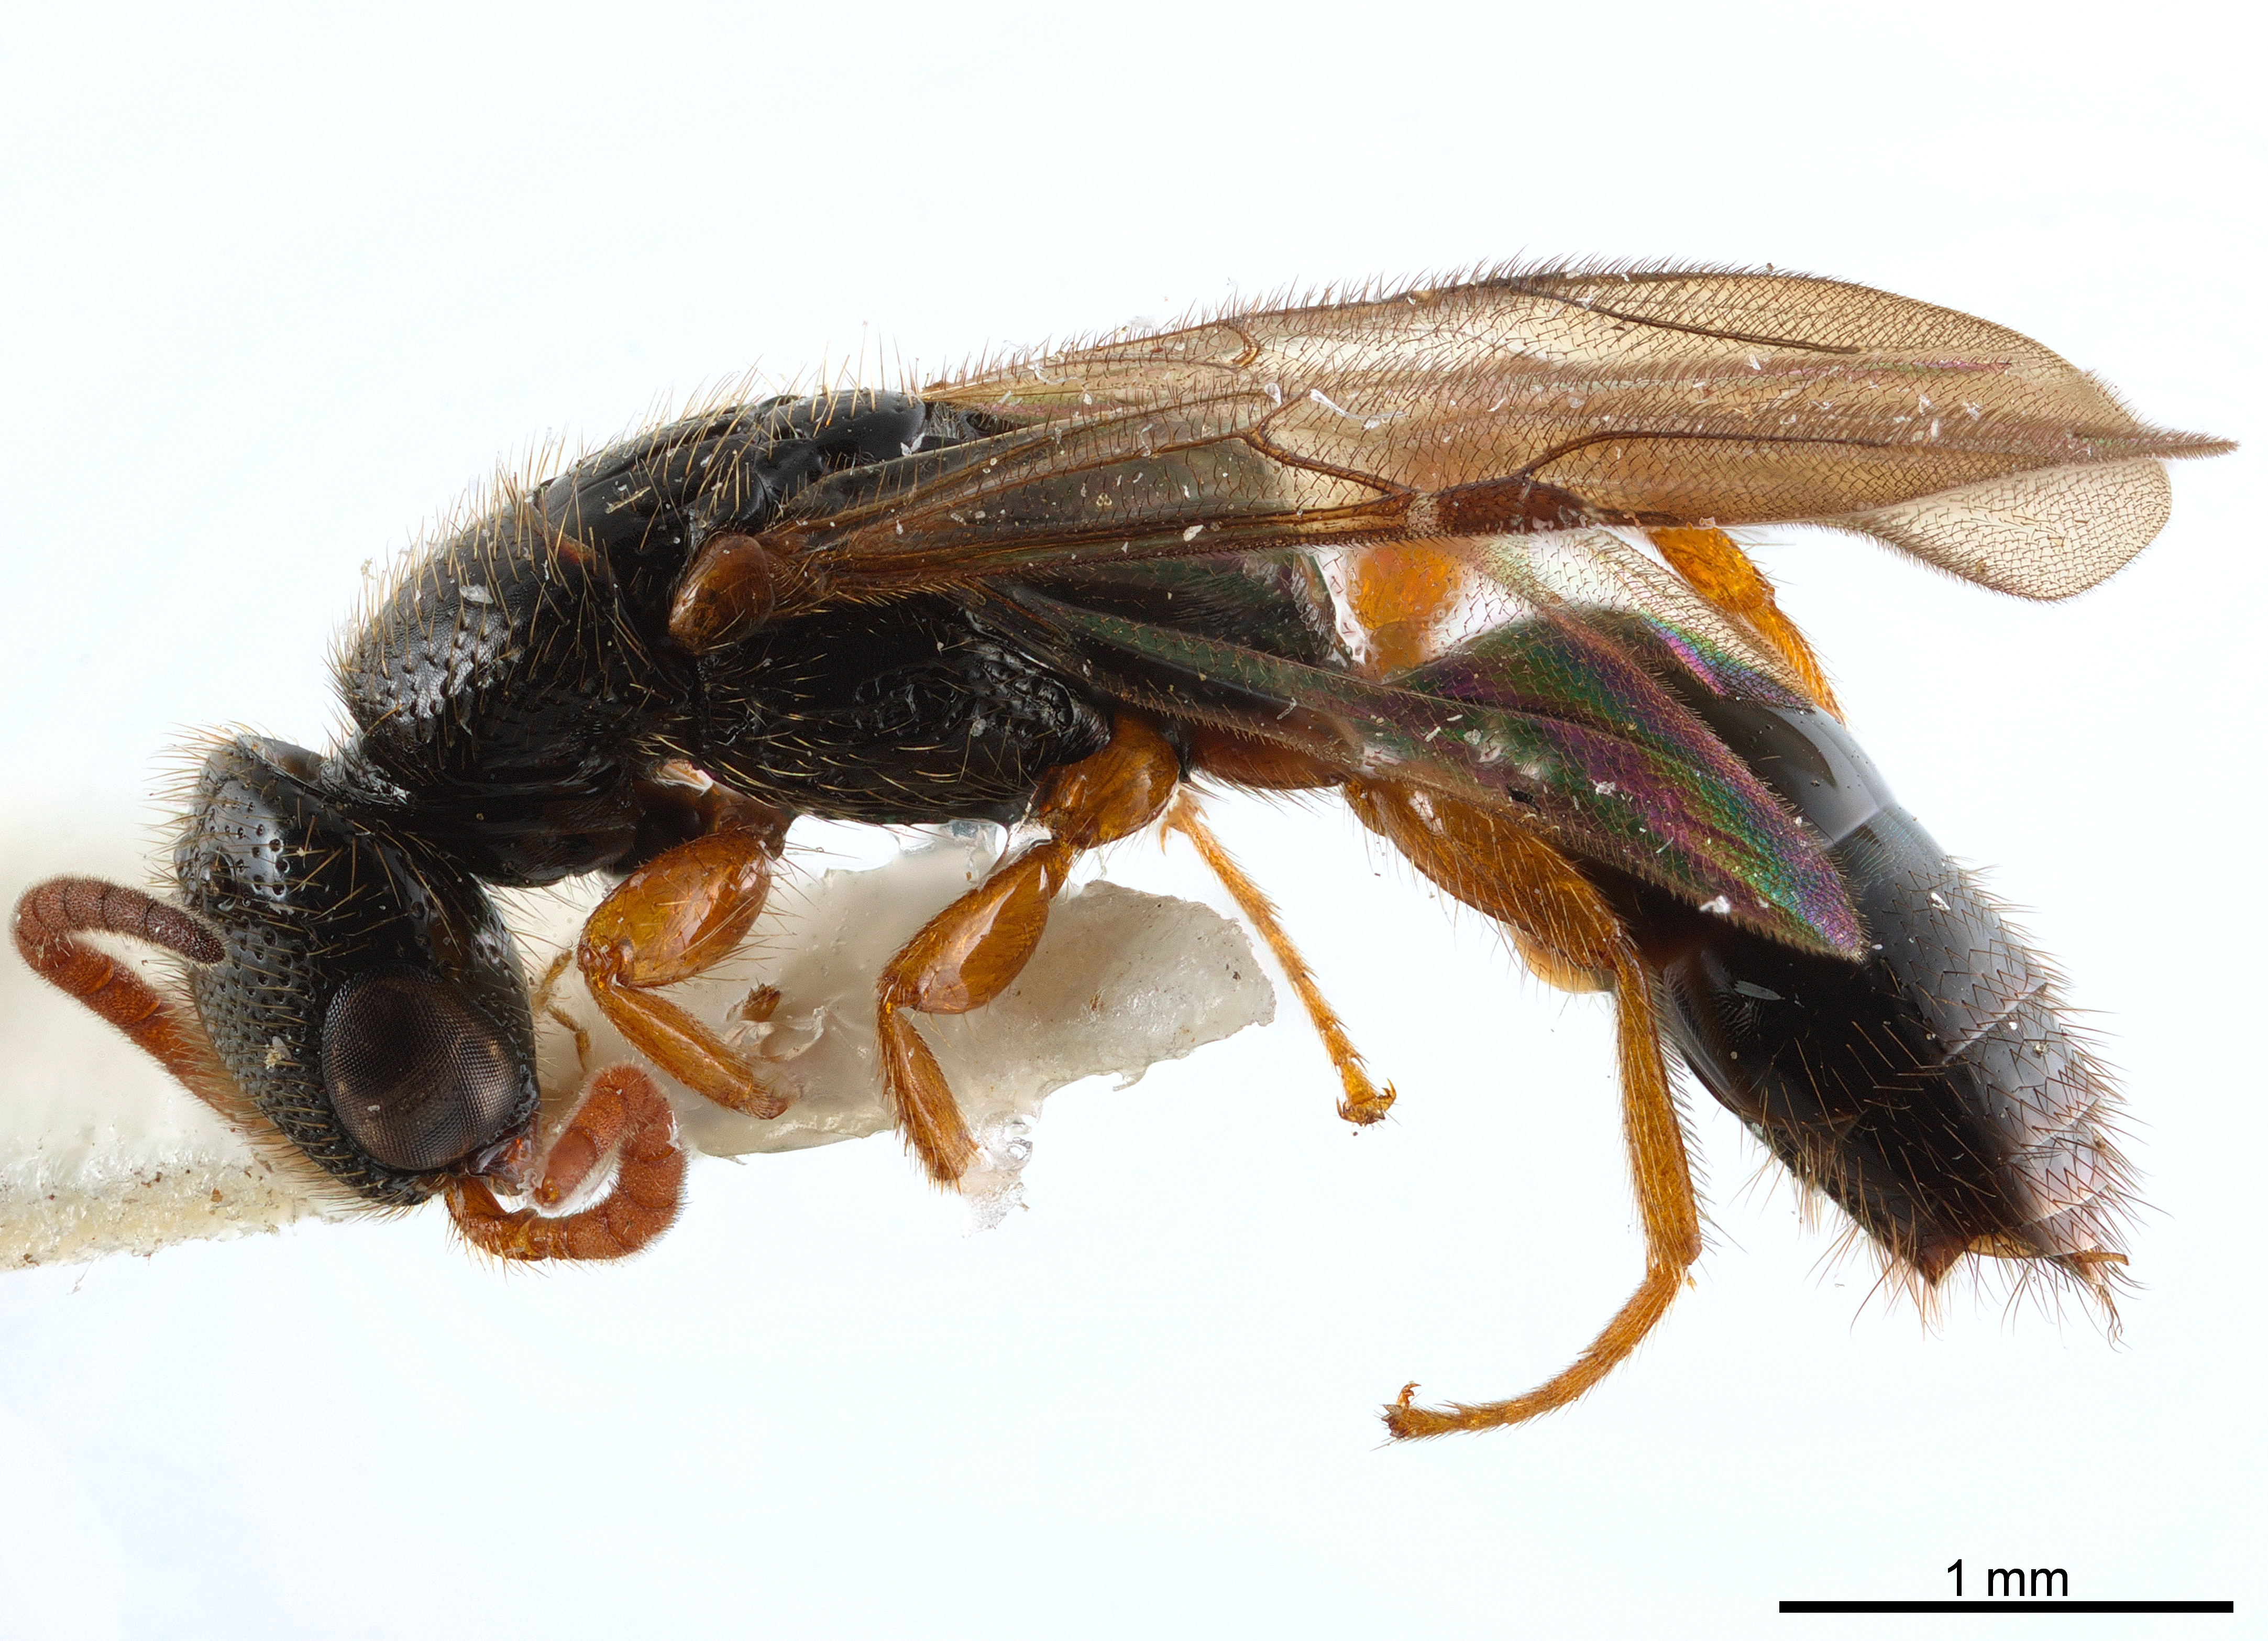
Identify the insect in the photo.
Homoglenus lathrobiodes
